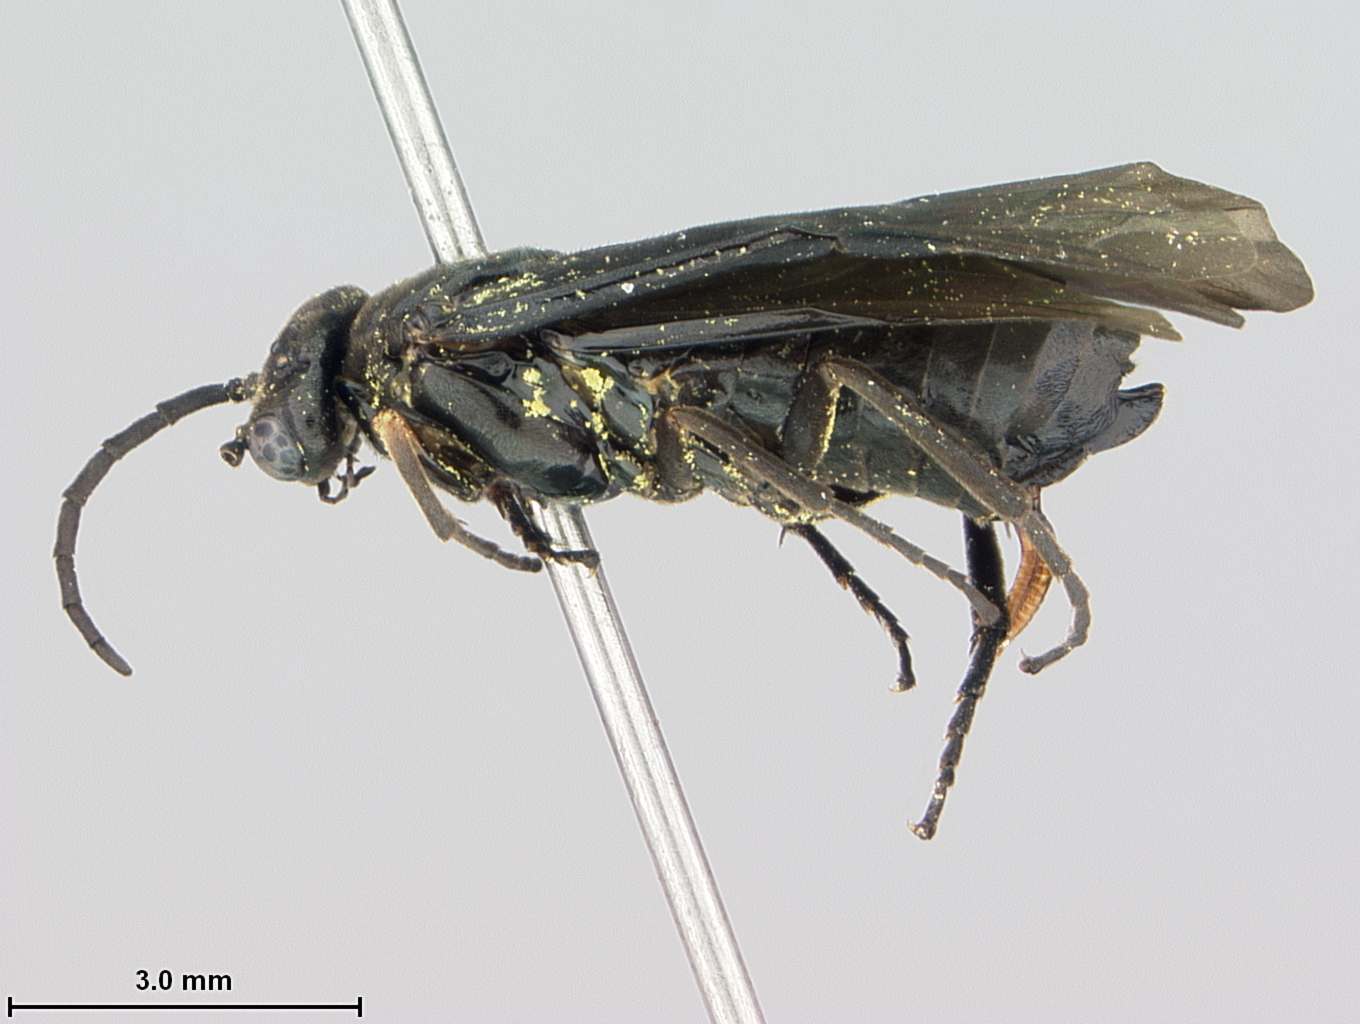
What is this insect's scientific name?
Rhadinoceraea zigadenusae
